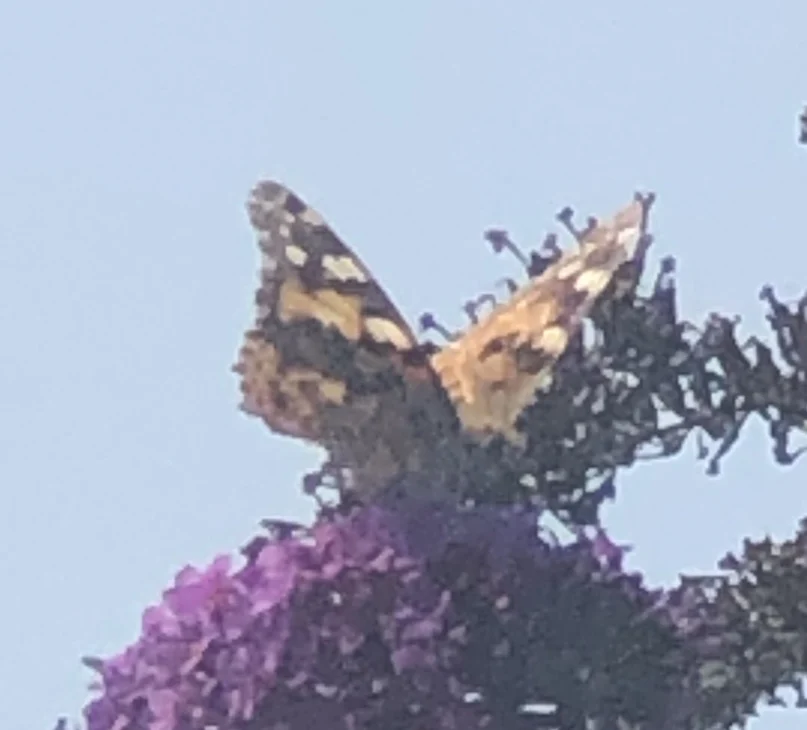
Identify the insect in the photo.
Vanessa cardui
